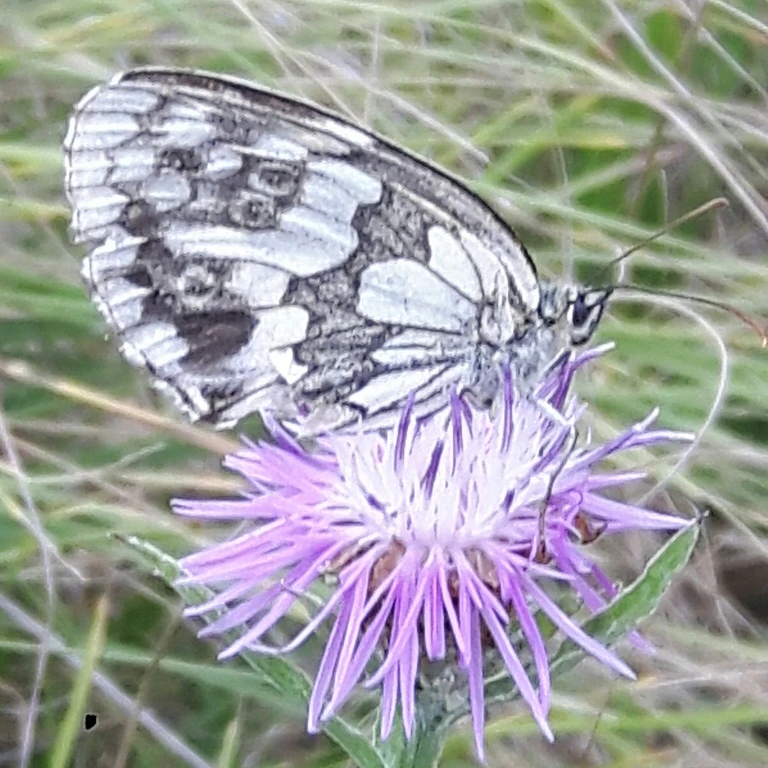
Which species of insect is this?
Melanargia galathea
